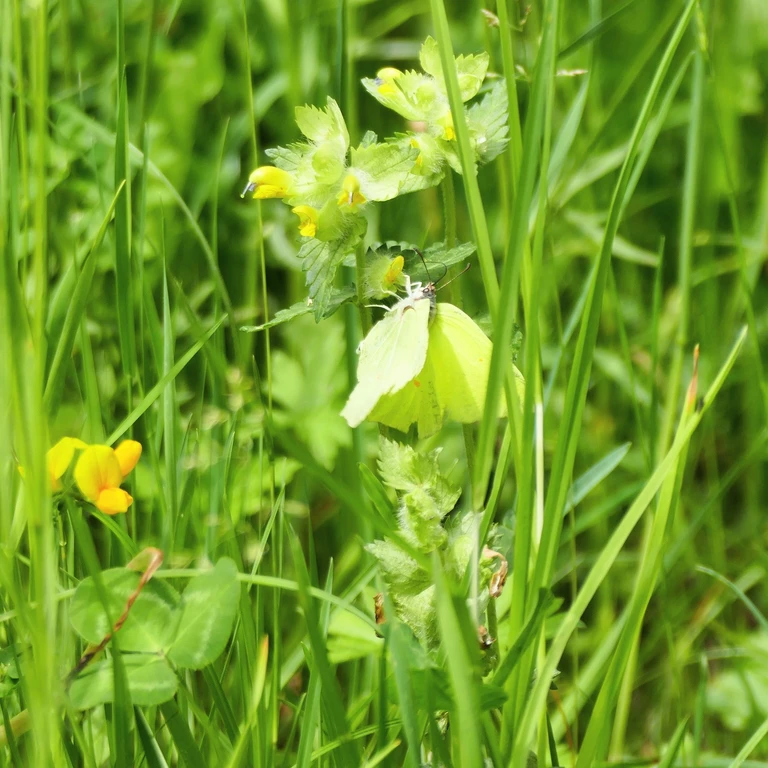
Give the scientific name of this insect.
Gonepteryx rhamni
